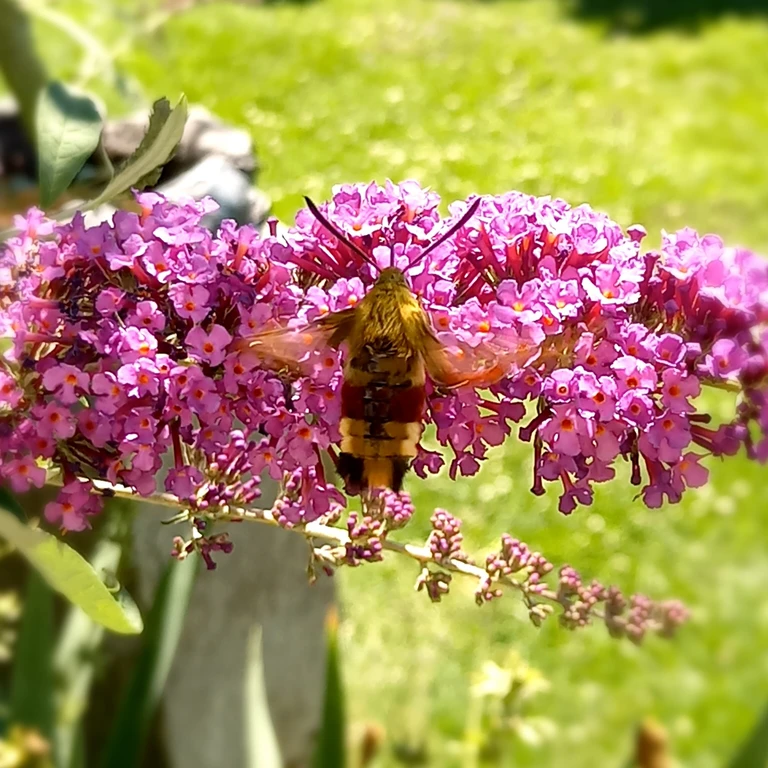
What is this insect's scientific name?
Hemaris fuciformis
